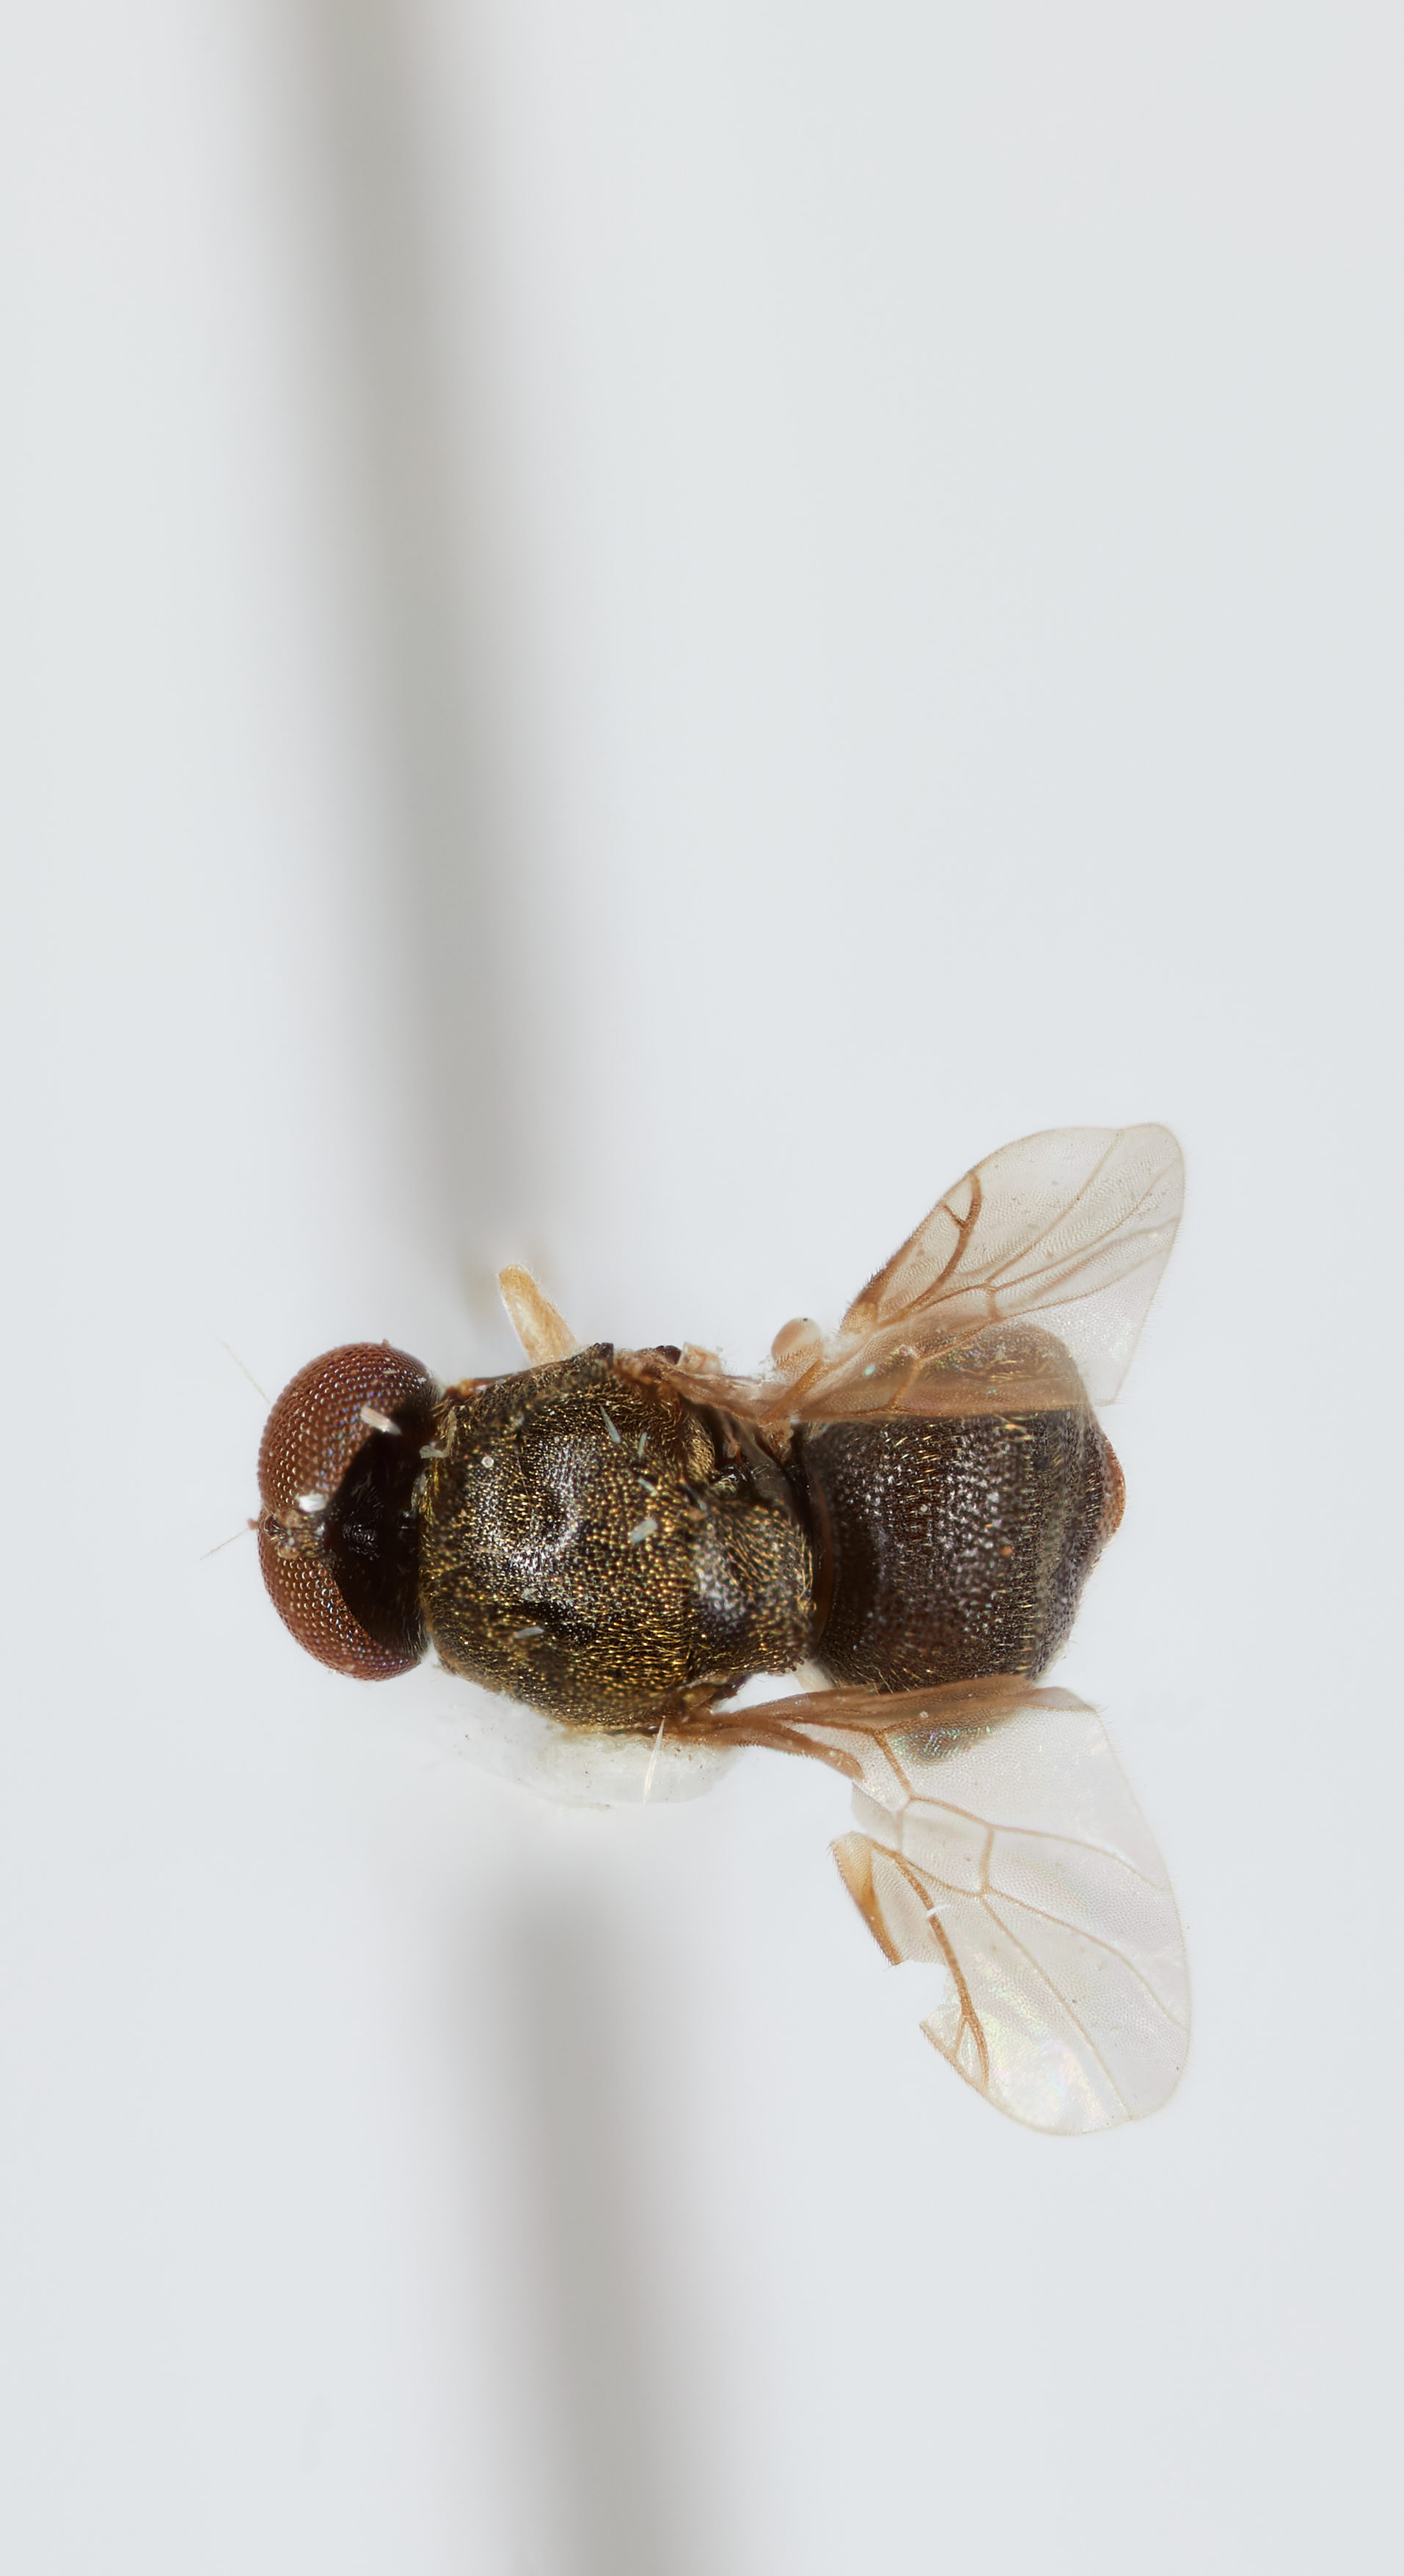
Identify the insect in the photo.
Camptopteromyia flavipes
